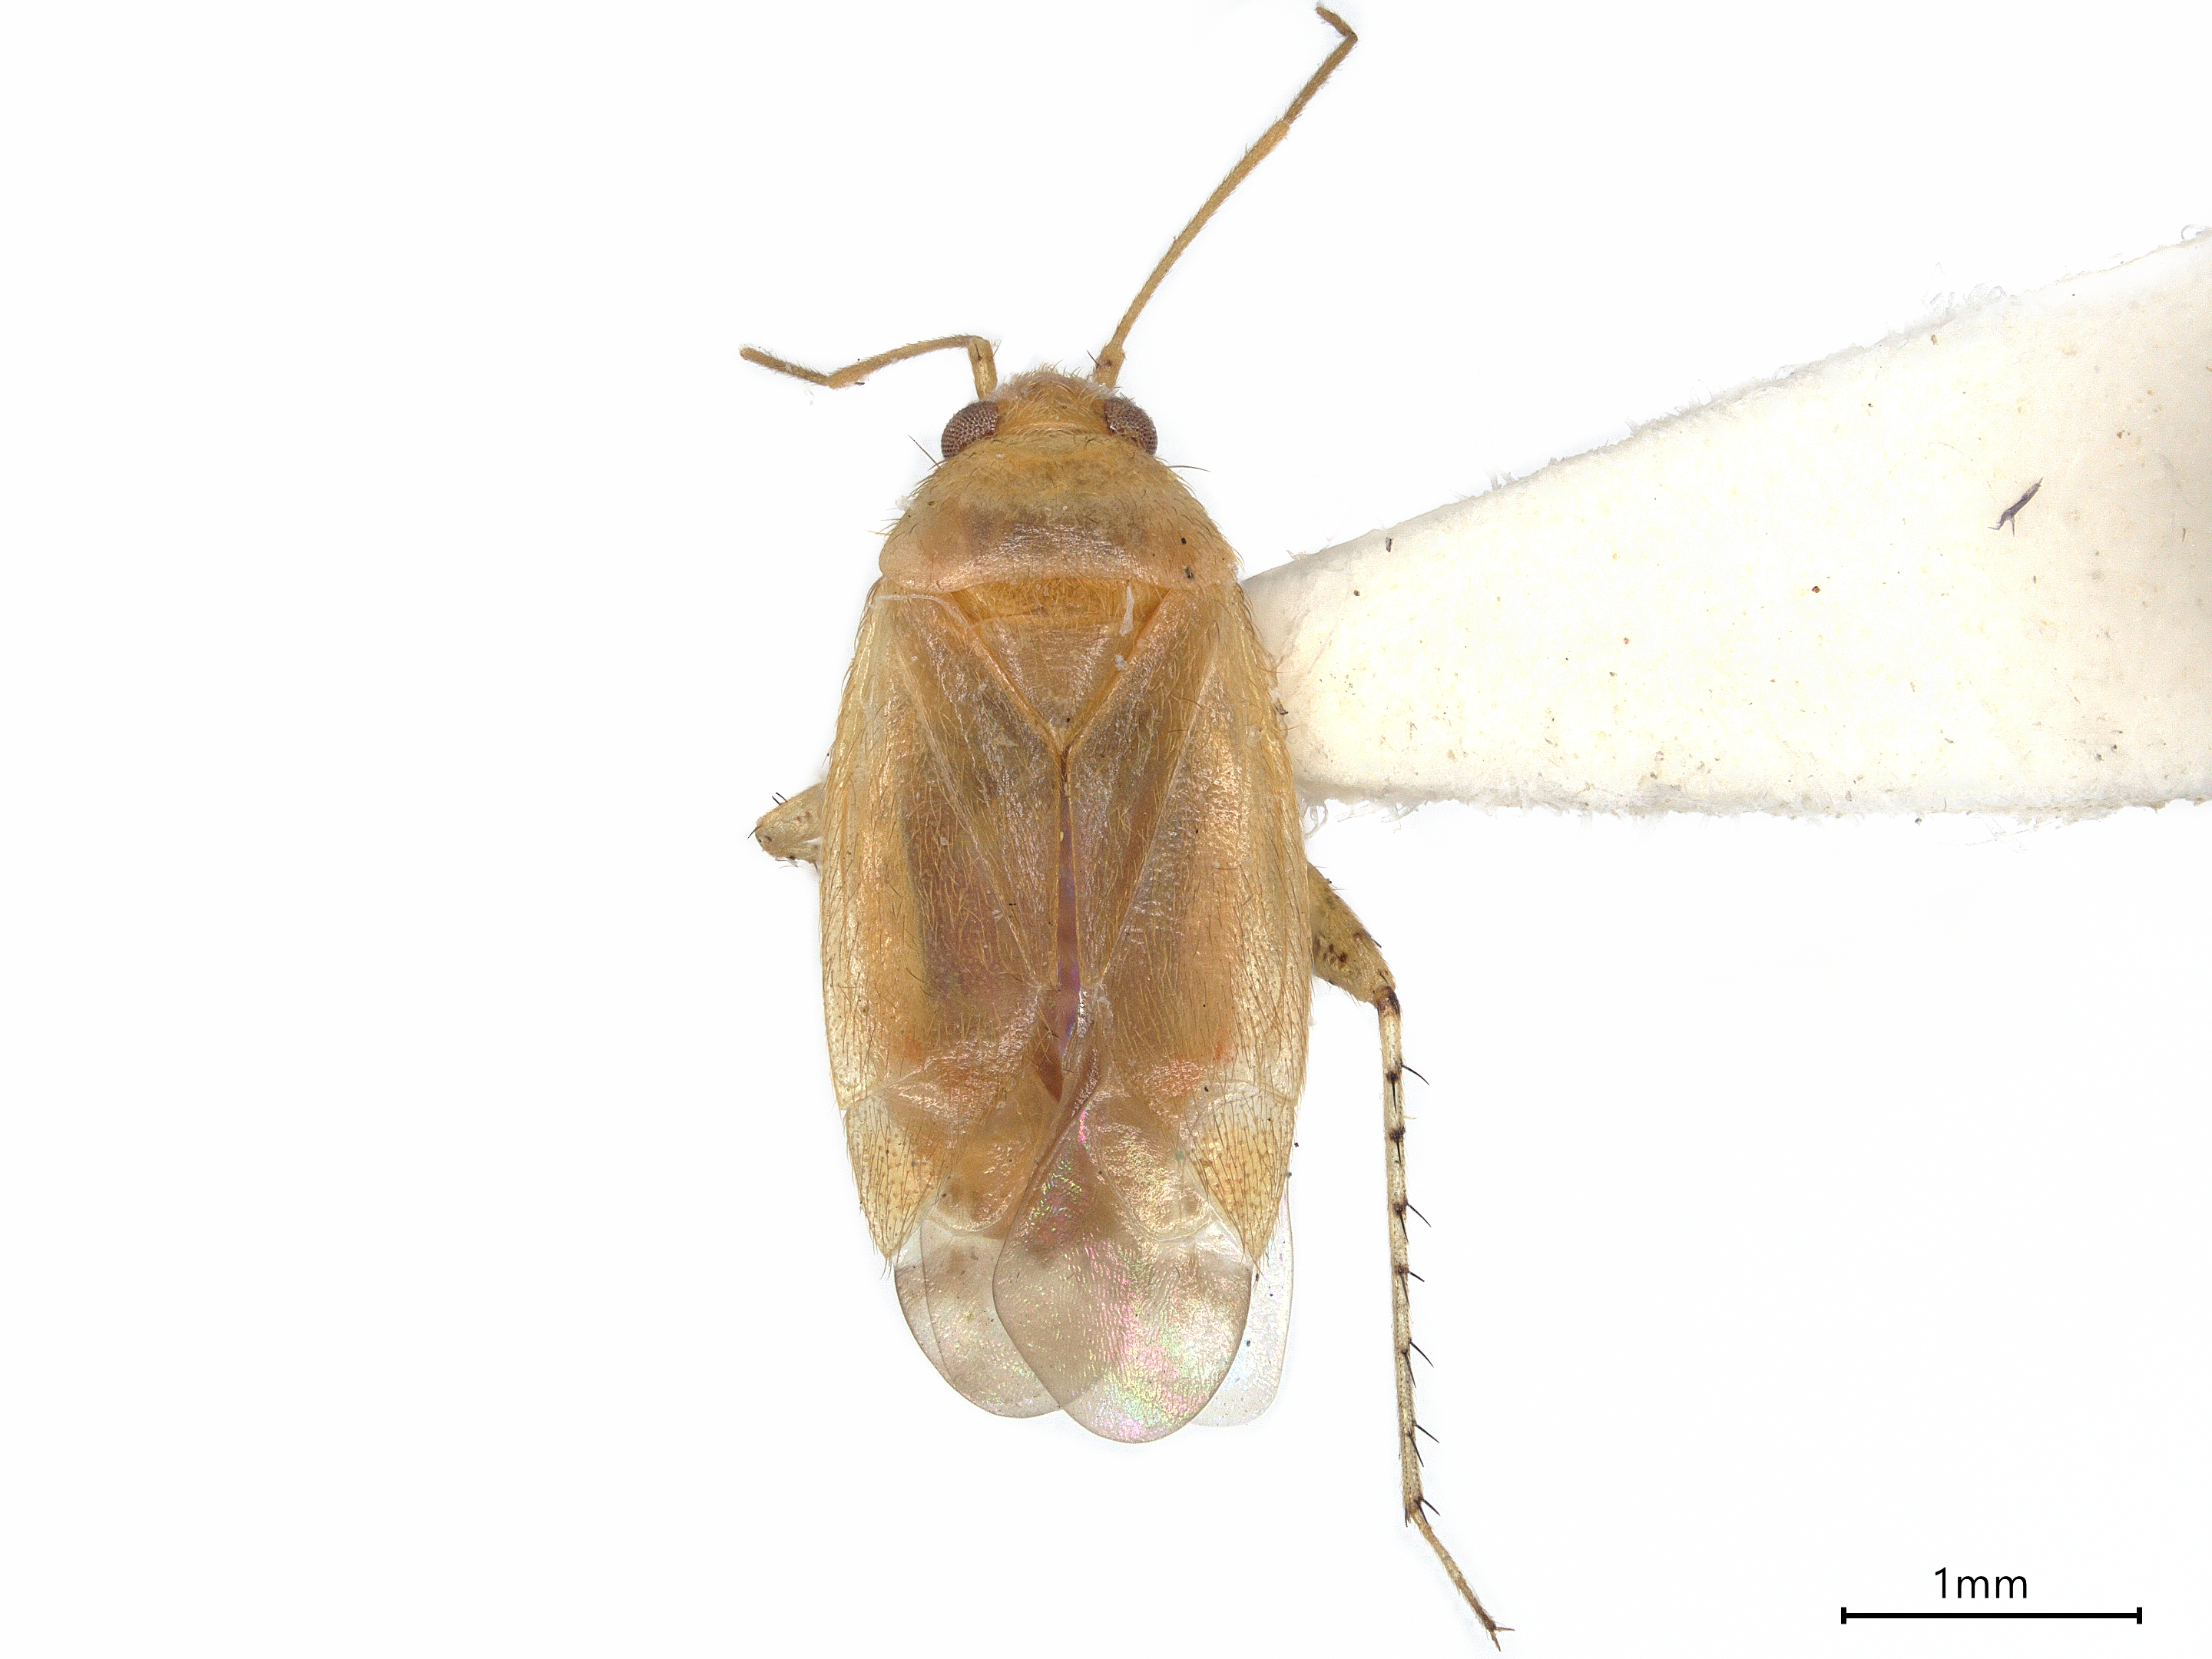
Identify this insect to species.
Phallospinophyllus setosus
